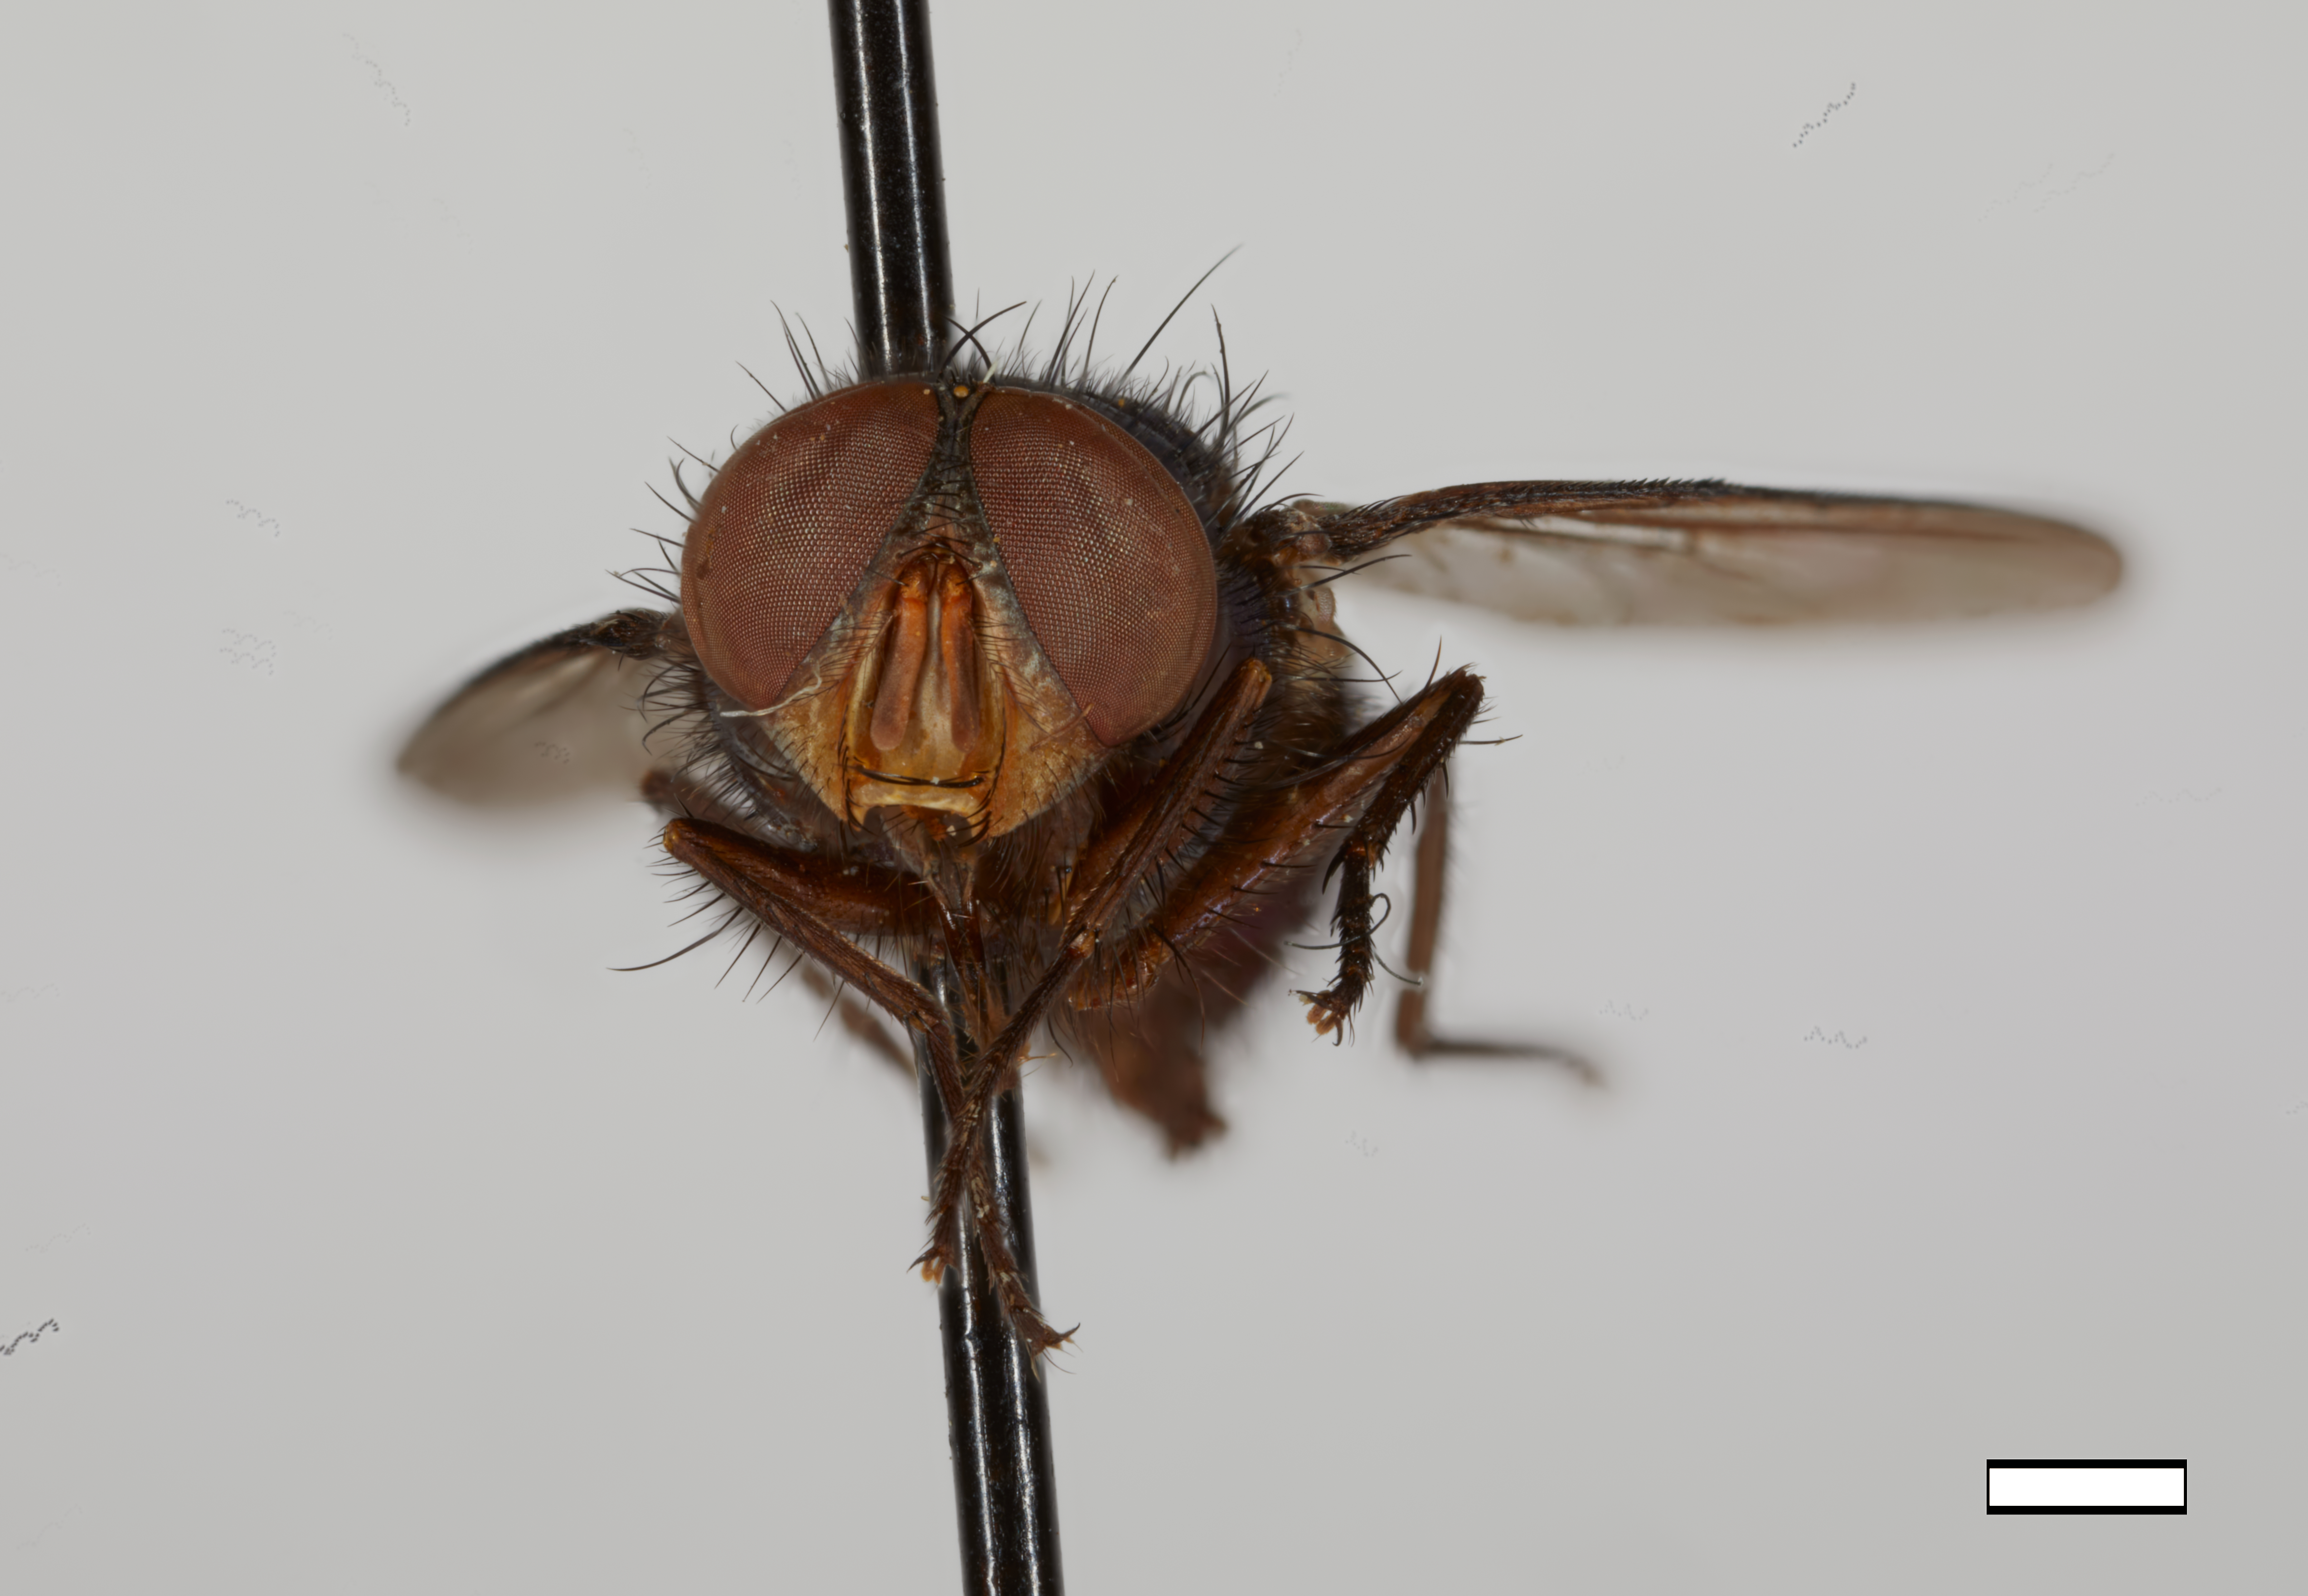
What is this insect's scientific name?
Lucilia ibis (also Phaenicia ibis)
